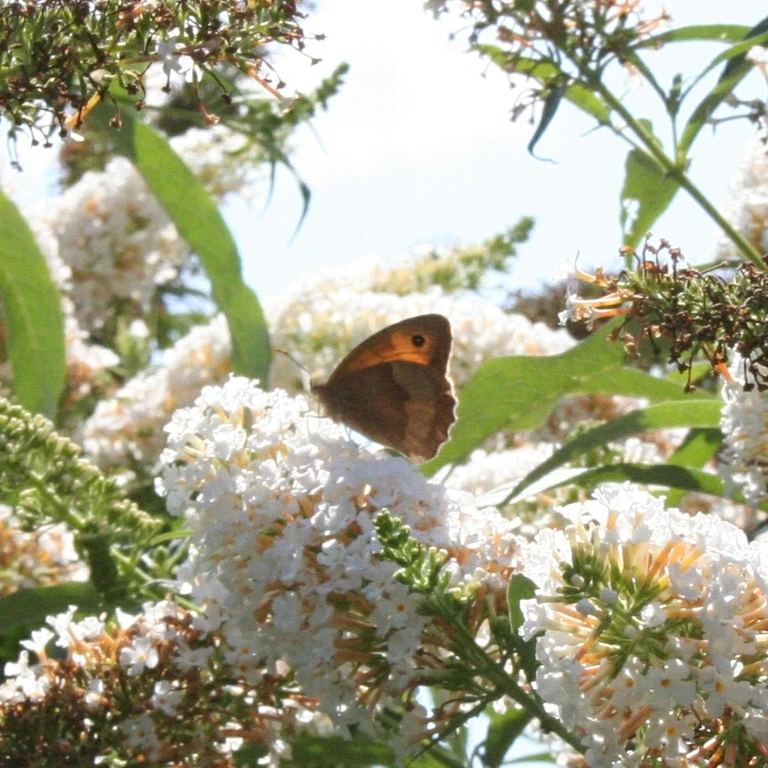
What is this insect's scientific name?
Maniola jurtina
